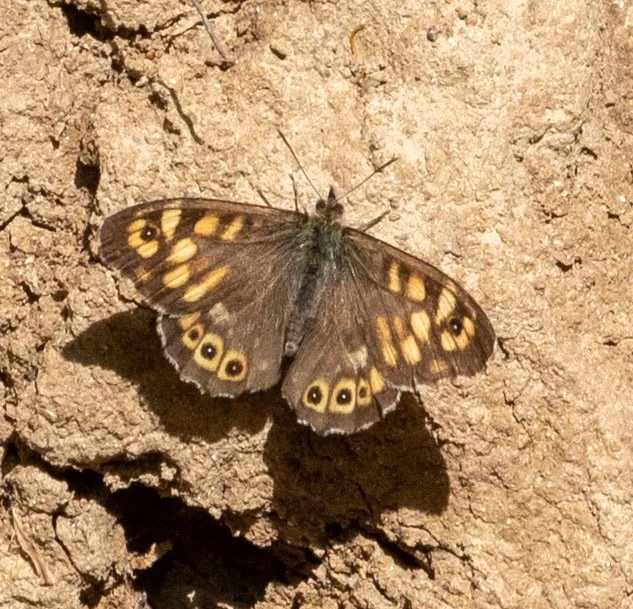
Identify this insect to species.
Pararge aegeria
